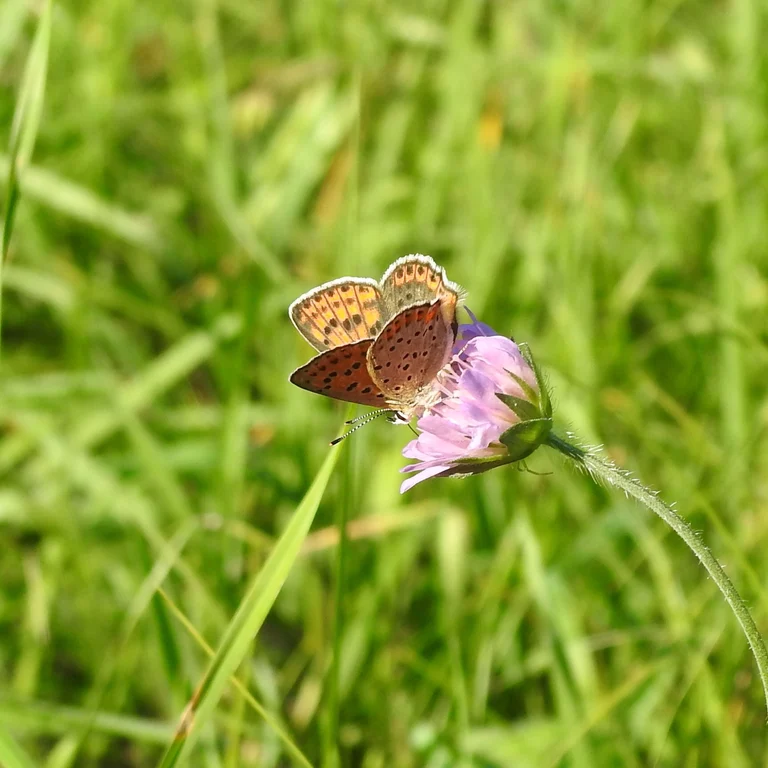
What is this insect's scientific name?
Lycaena tityrus (also Loweia tityrus)
